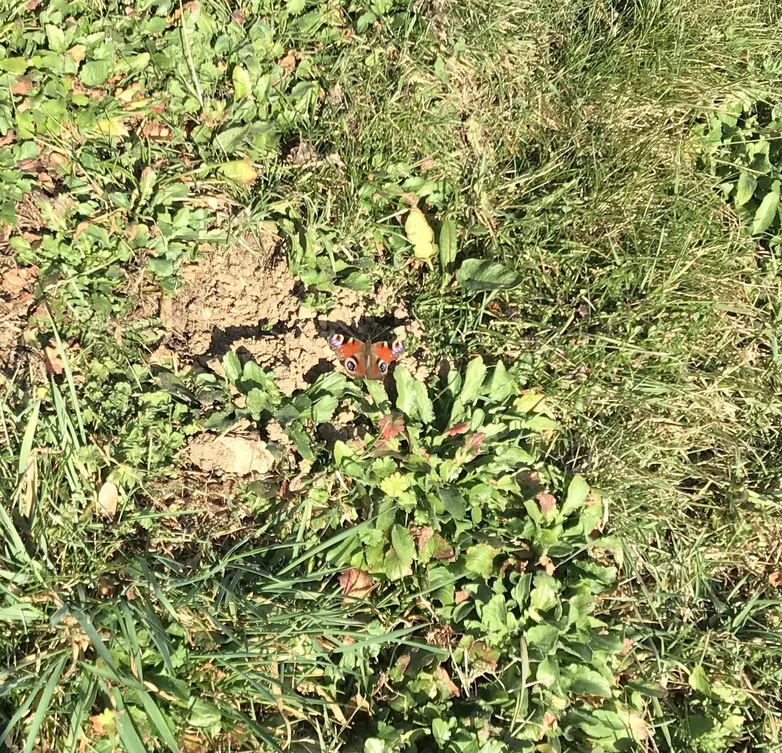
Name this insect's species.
Aglais io
